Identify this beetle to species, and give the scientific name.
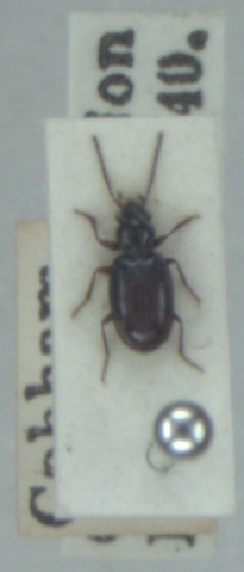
Bembidion doris
